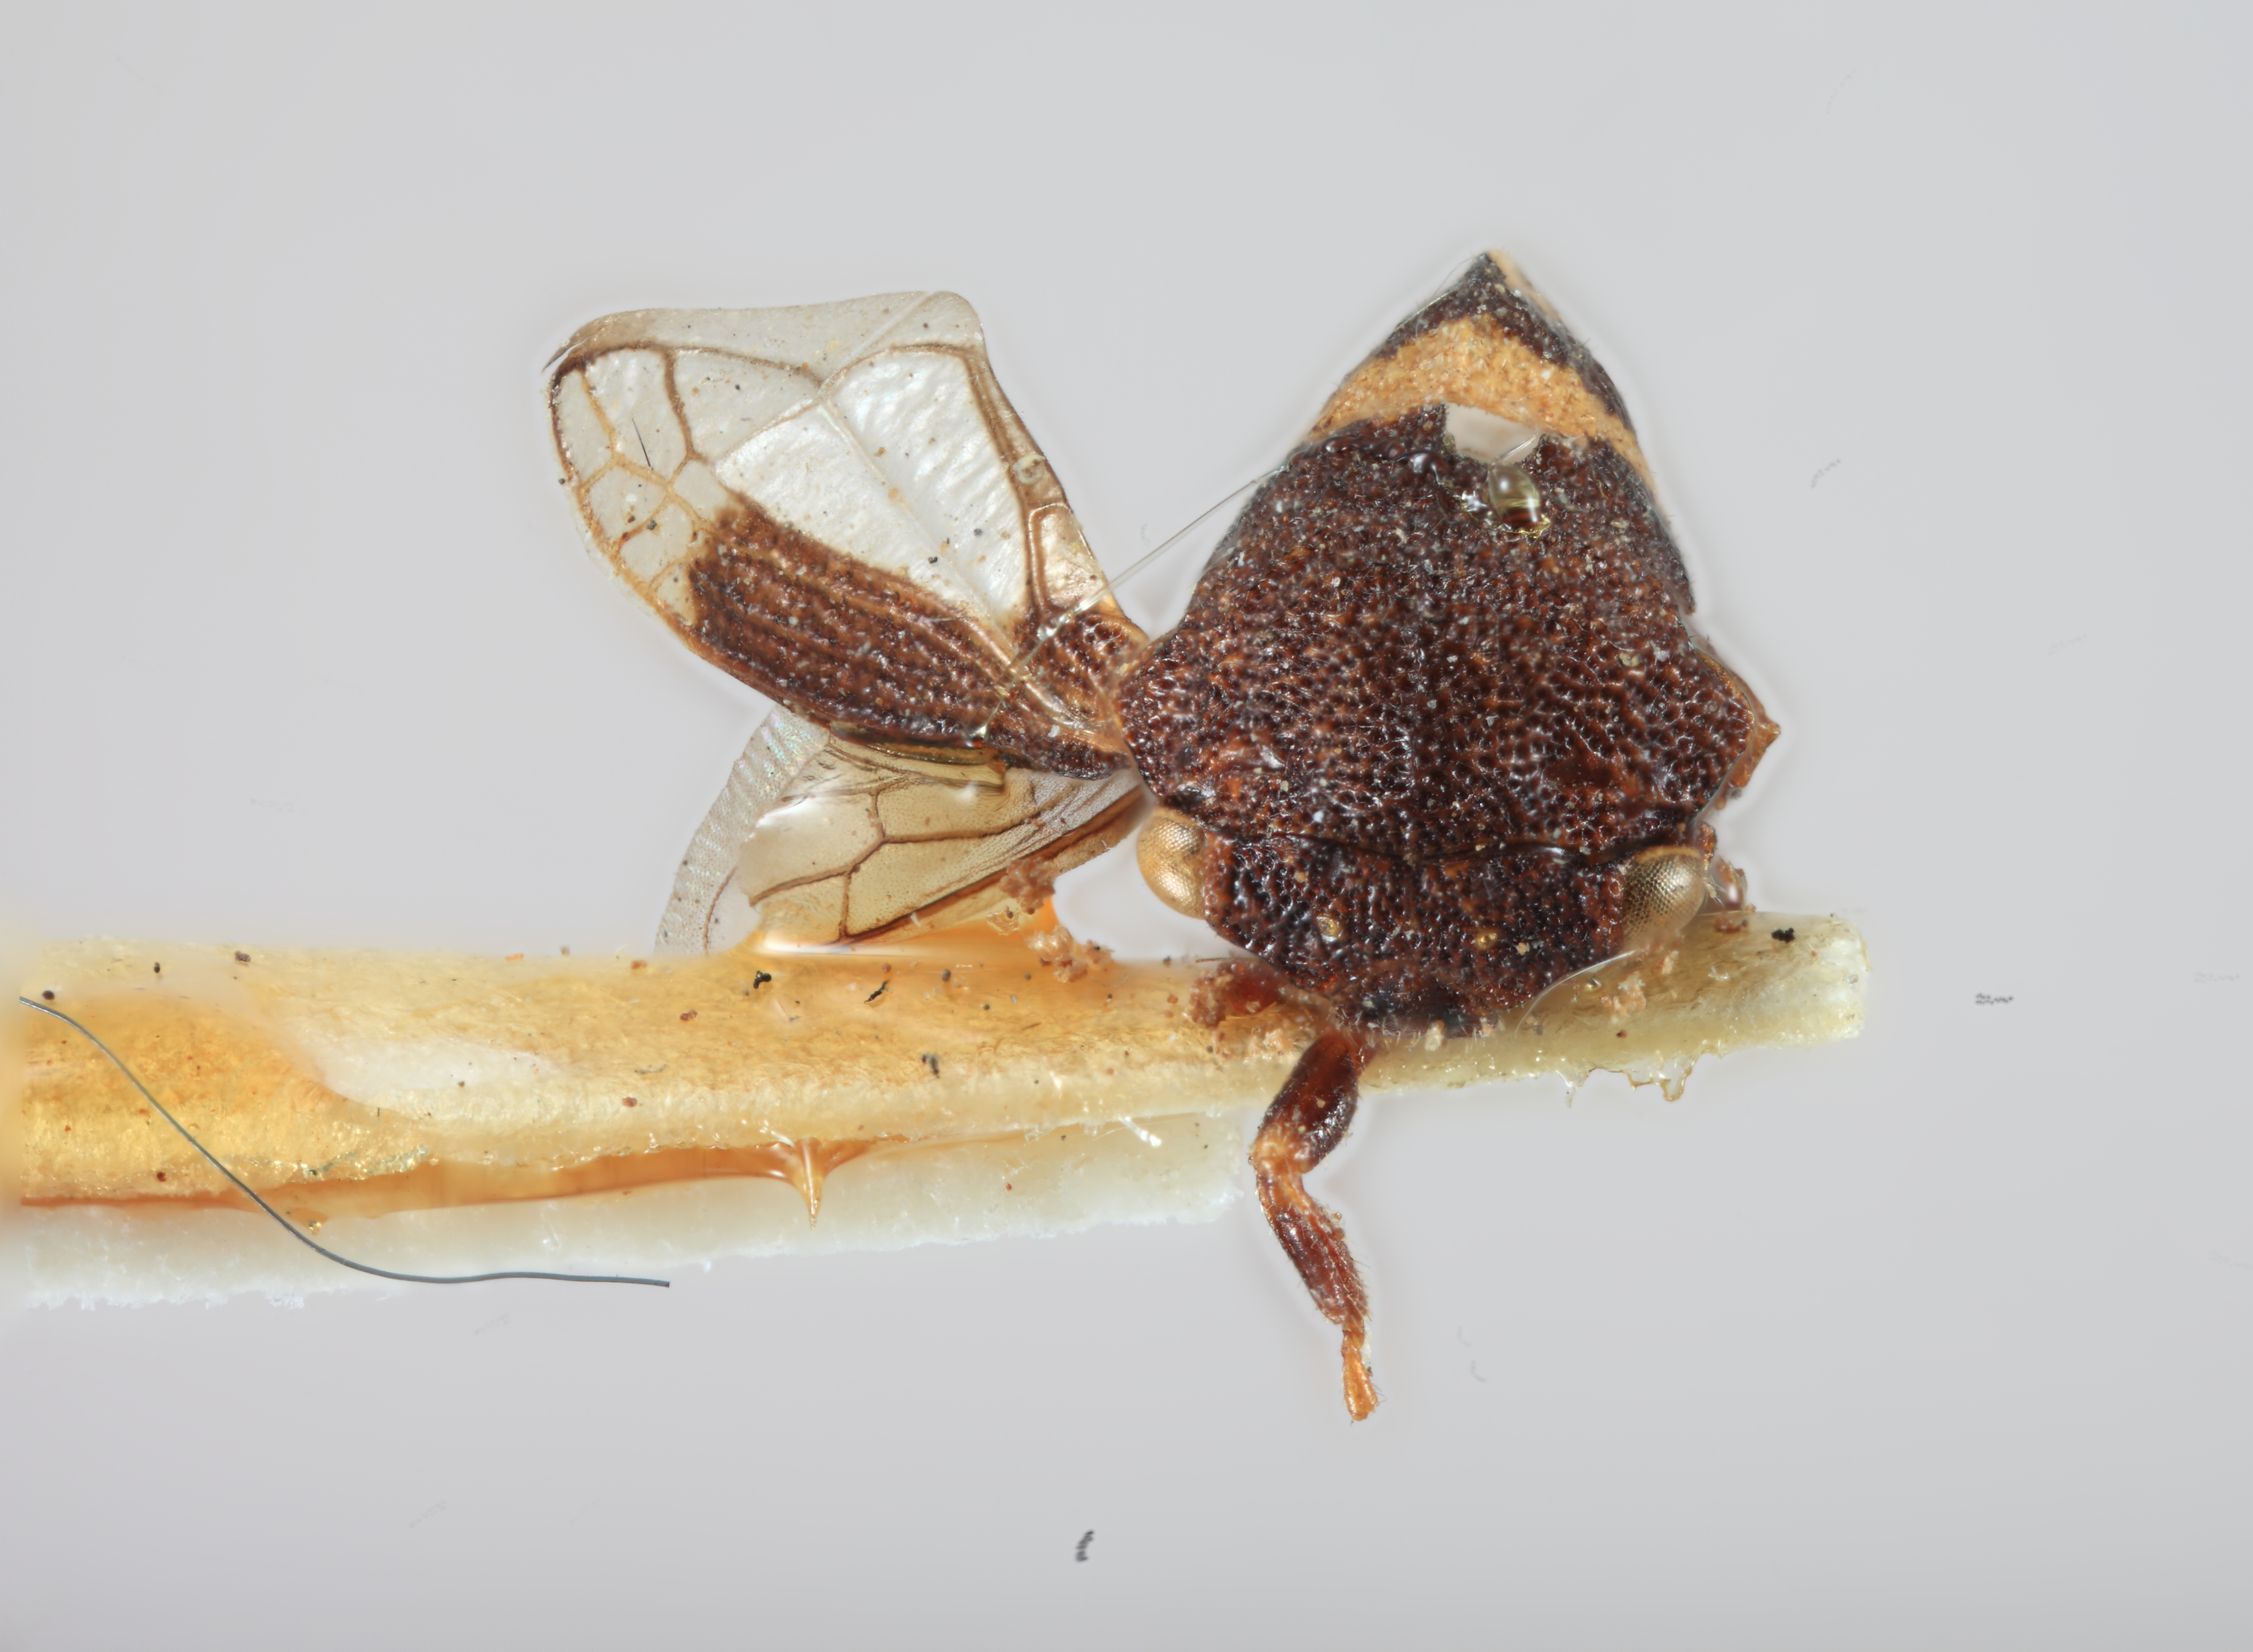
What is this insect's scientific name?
Aphetea bicolor
